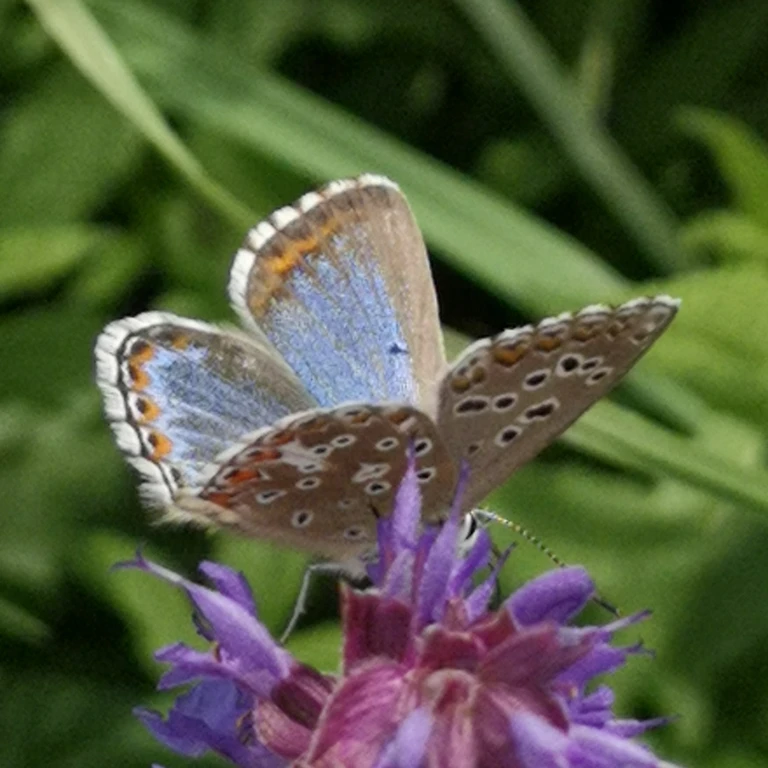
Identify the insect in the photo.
Lysandra bellargus
